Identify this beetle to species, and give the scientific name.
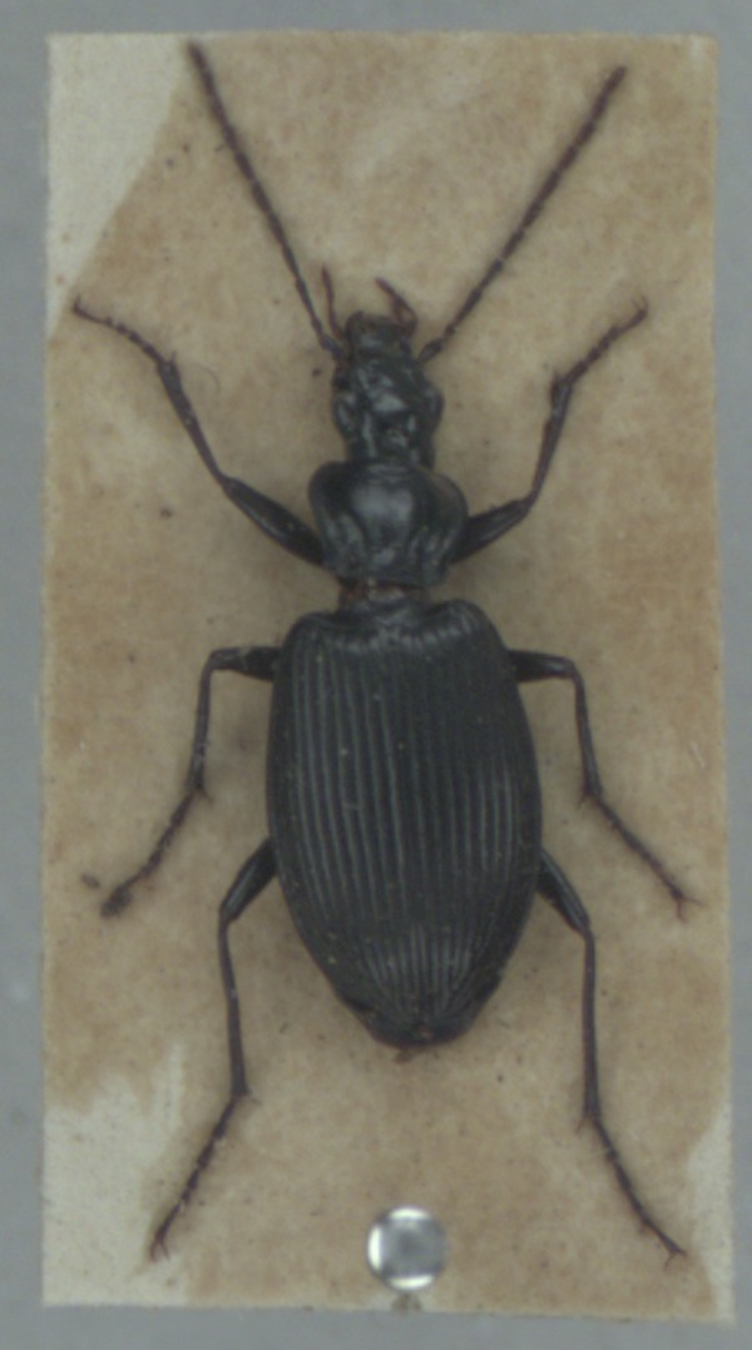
Platynus assimilis
